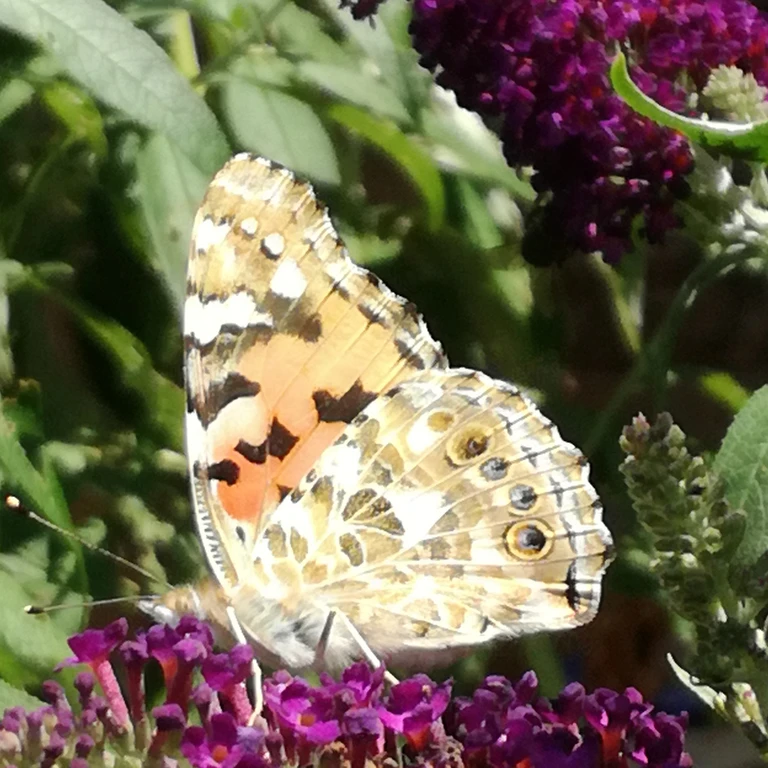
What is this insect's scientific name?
Vanessa cardui
